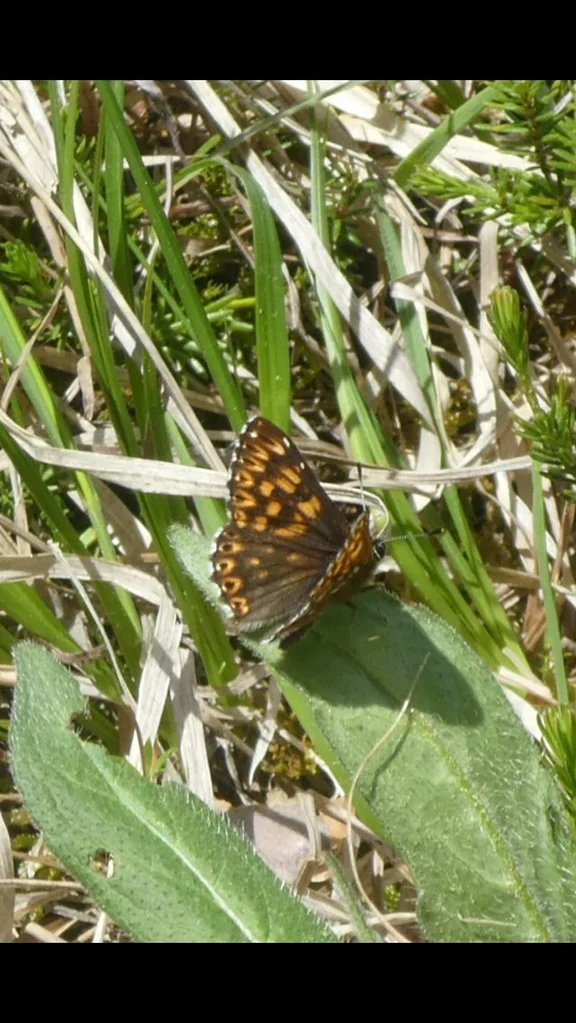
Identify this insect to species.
Hamearis lucina
